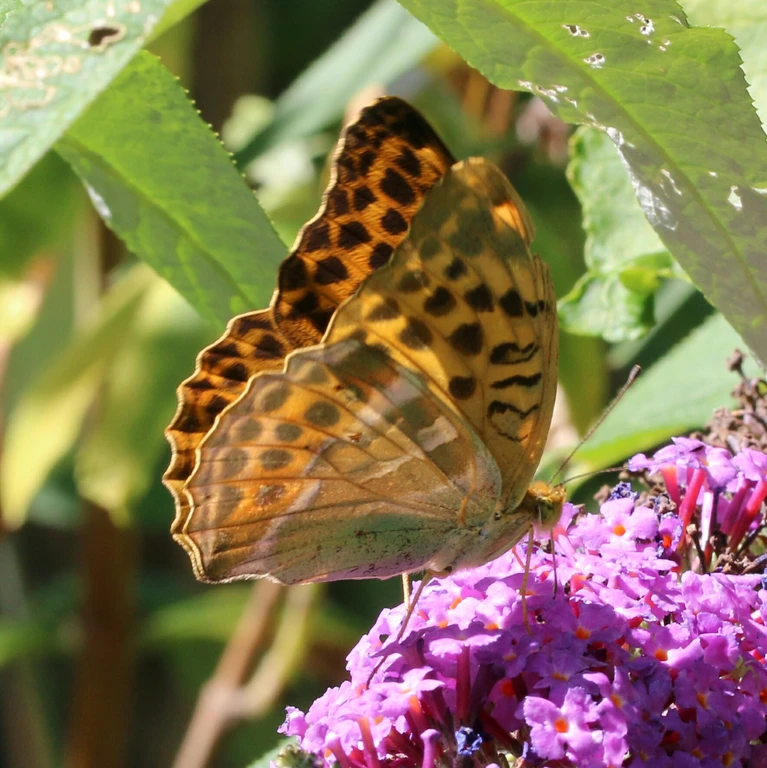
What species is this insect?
Argynnis paphia
